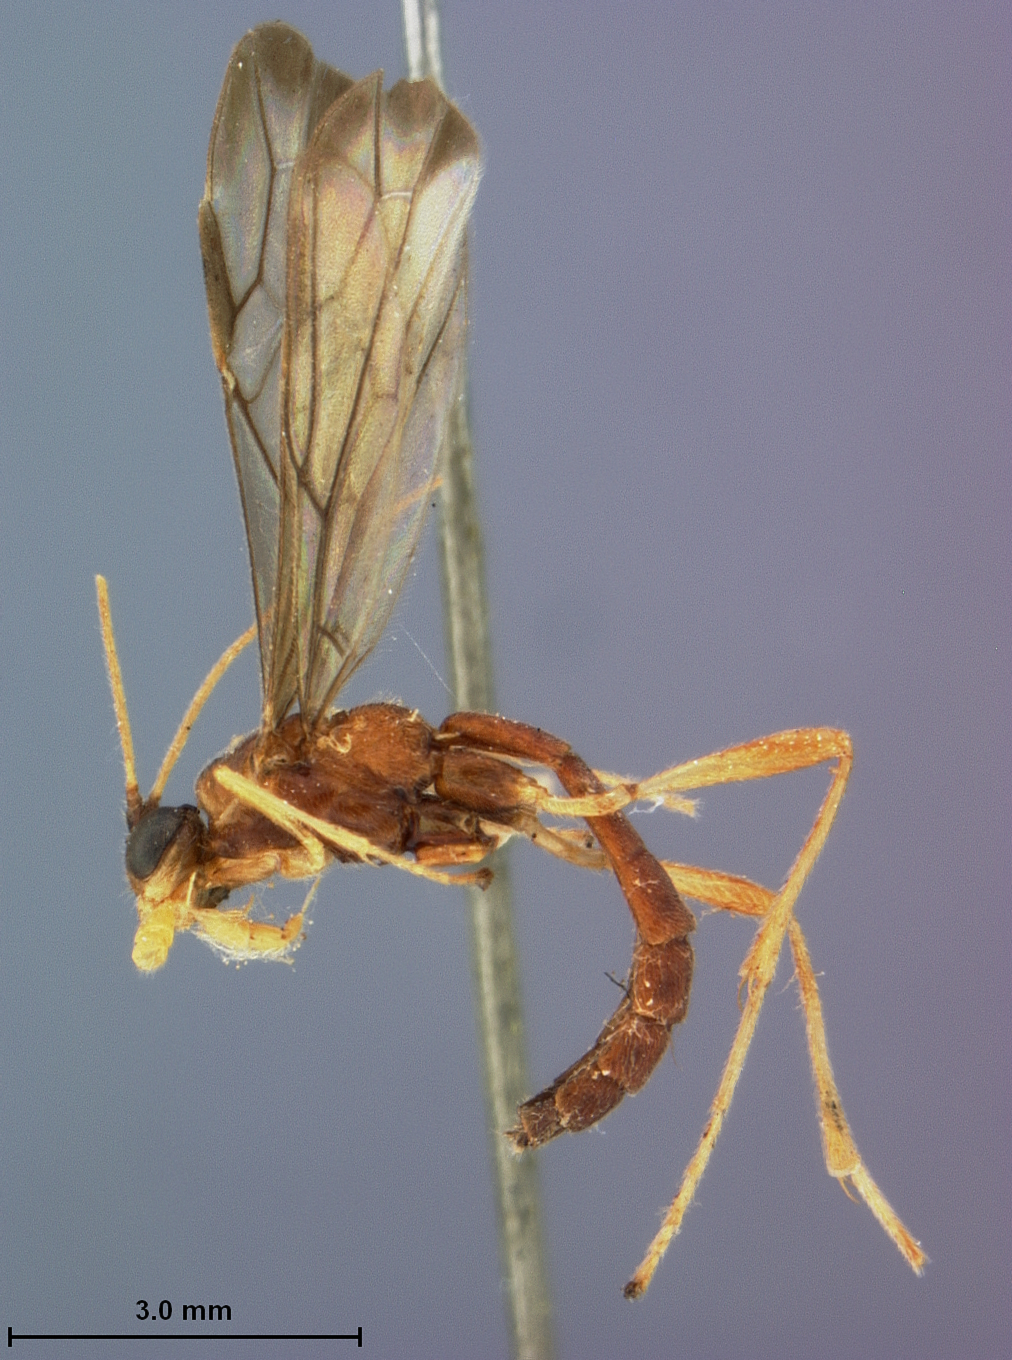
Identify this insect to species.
Macrostomionella philippinensis
